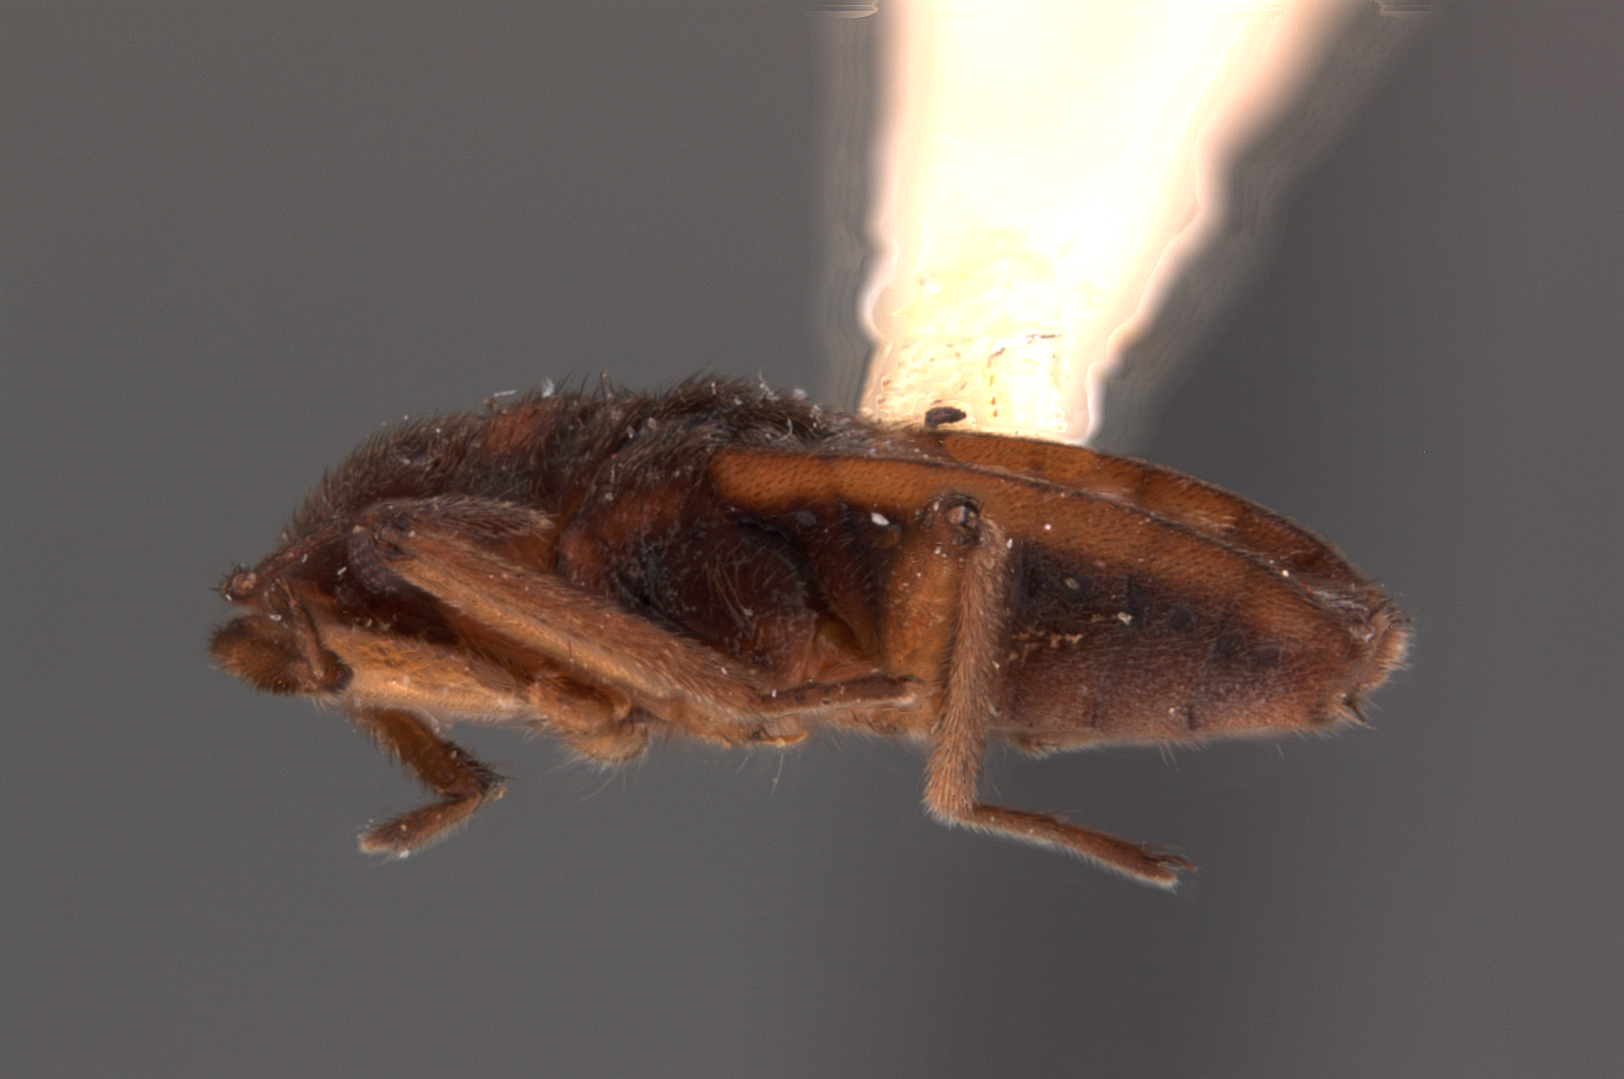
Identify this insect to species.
Microvelia oreadis
